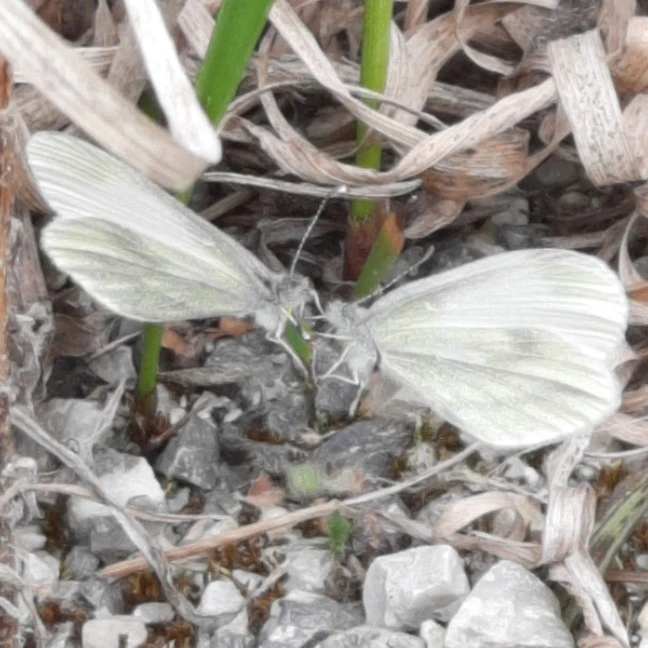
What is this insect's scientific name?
Leptidea sinapis/juvernica
